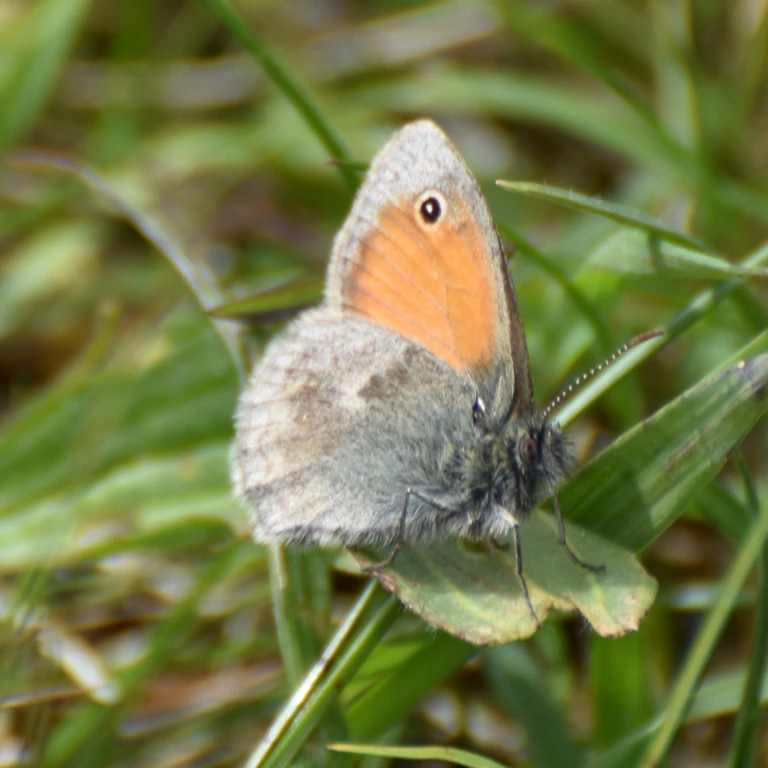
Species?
Coenonympha pamphilus
